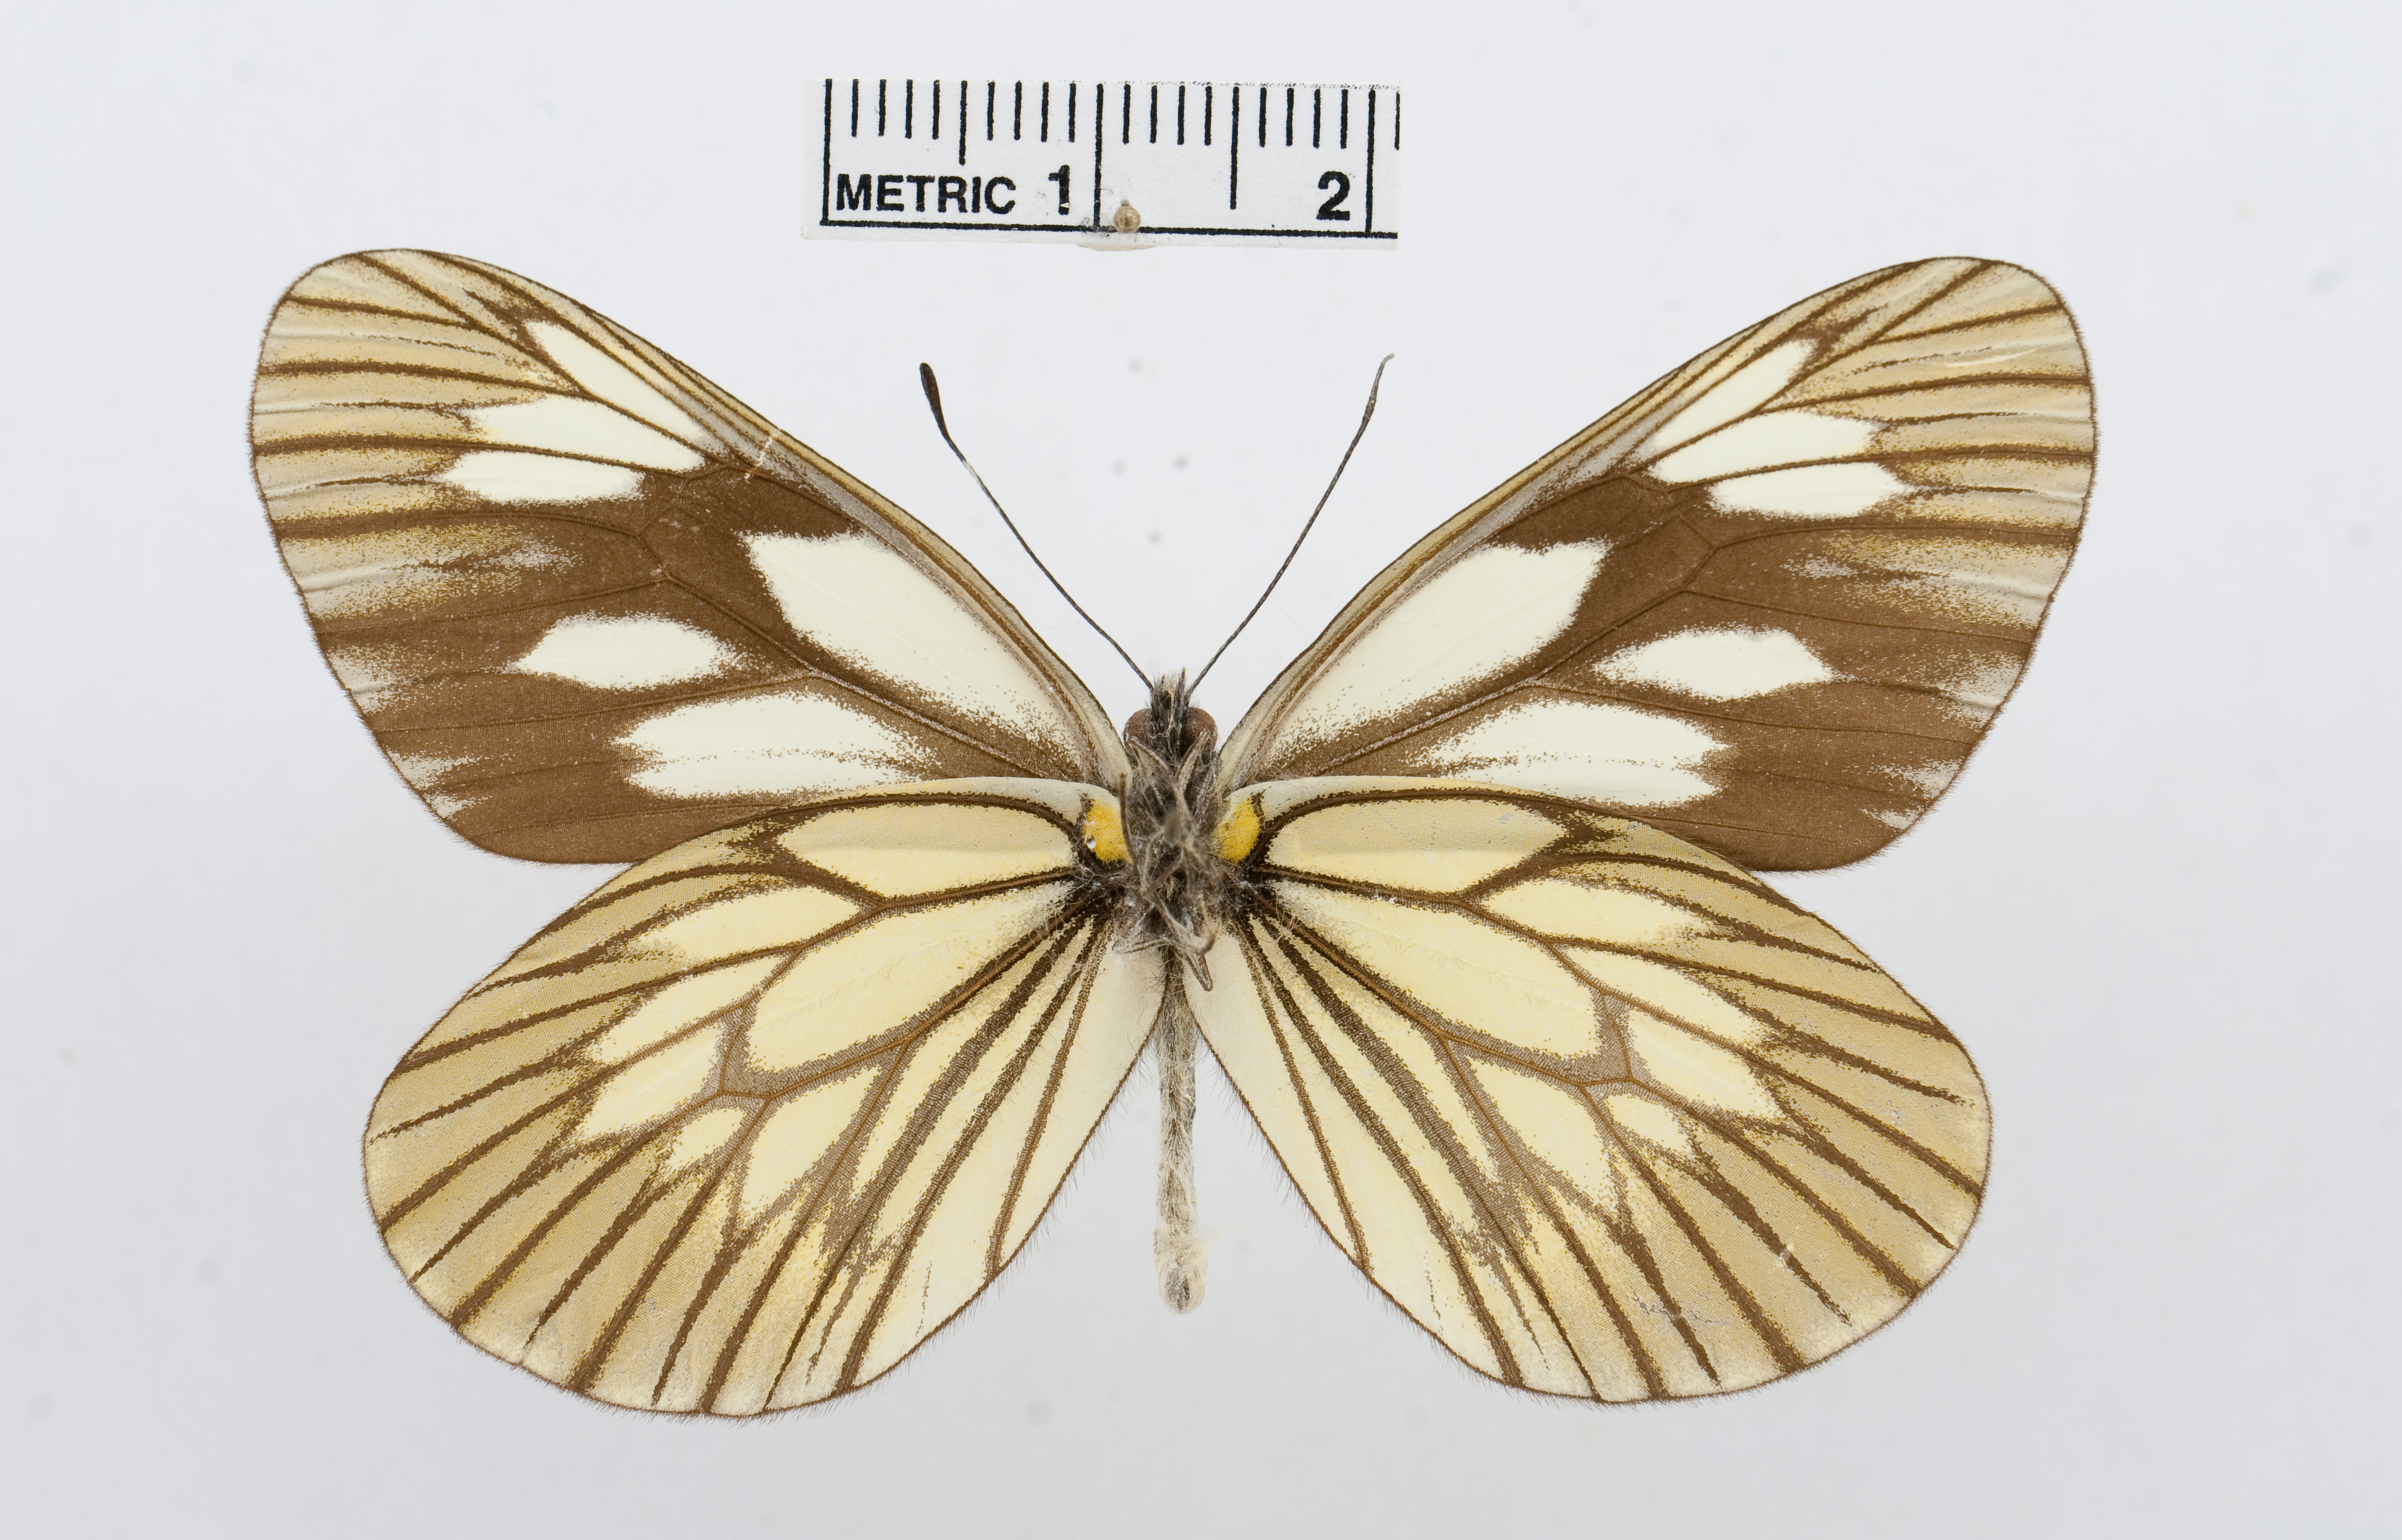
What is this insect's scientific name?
Aporia acraea
